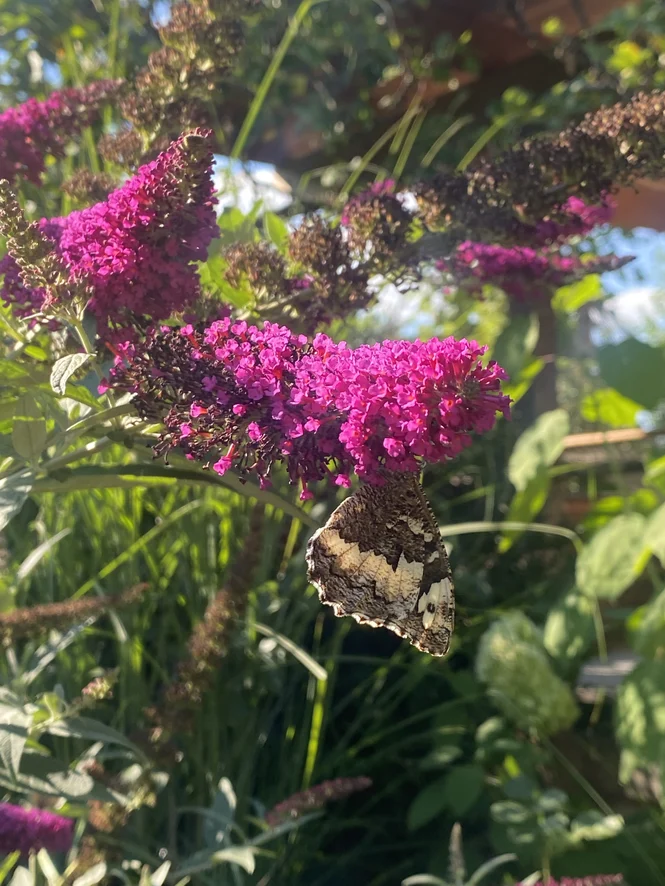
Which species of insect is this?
Brintesia circe
